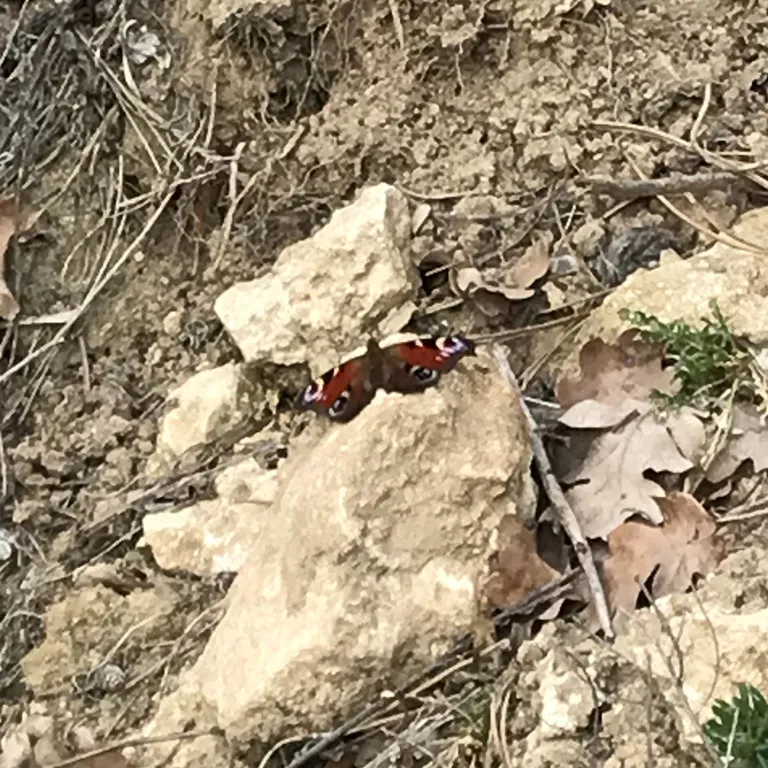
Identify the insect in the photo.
Aglais io
